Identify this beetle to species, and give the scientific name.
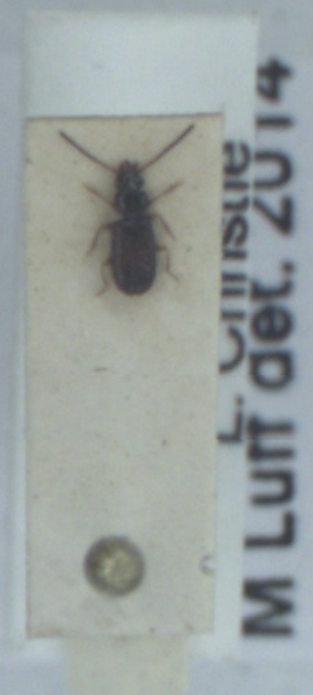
Perileptus areolatus
